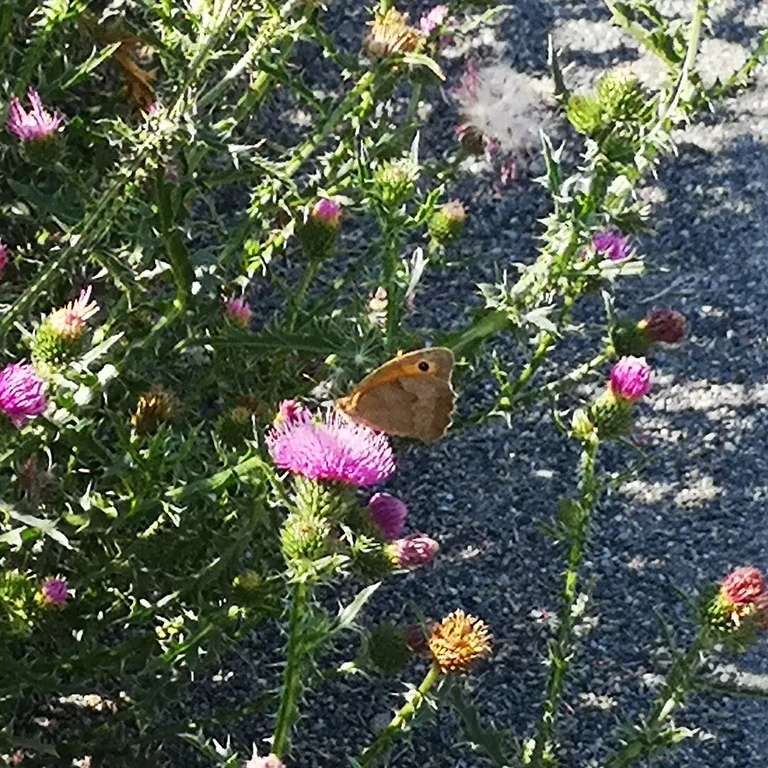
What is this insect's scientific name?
Maniola jurtina
